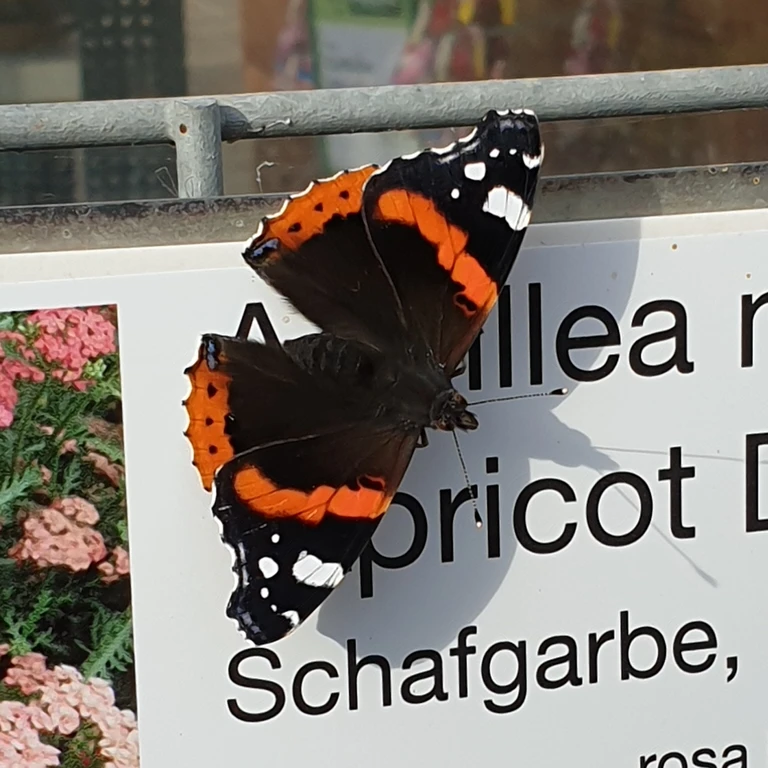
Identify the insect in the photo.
Vanessa atalanta
